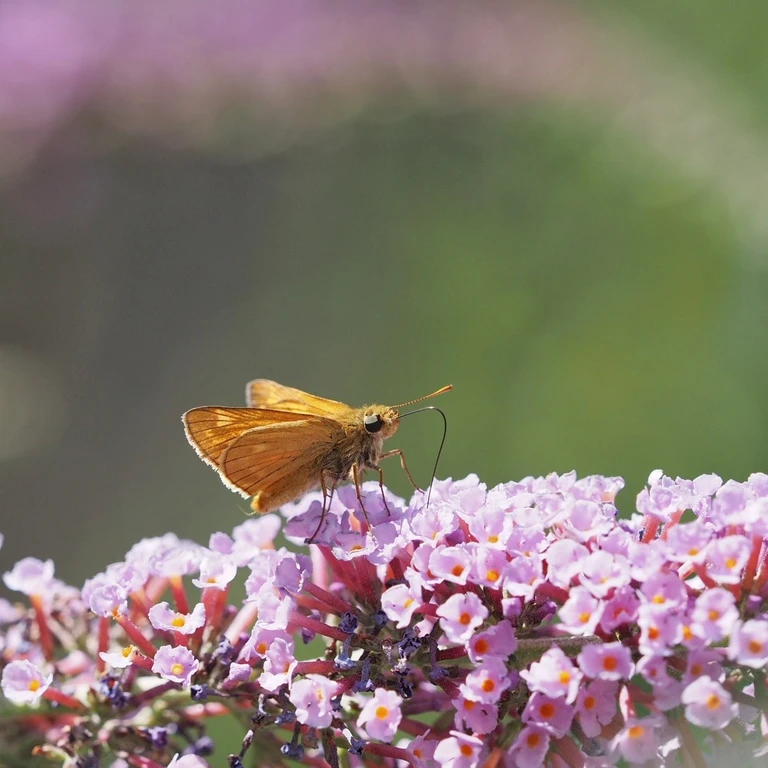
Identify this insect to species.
Ochlodes sylvanus (also Ochlodes venata)
